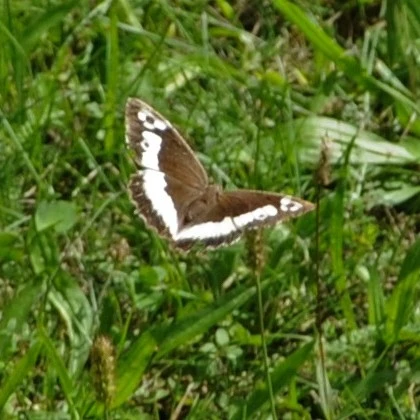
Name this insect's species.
Brintesia circe
